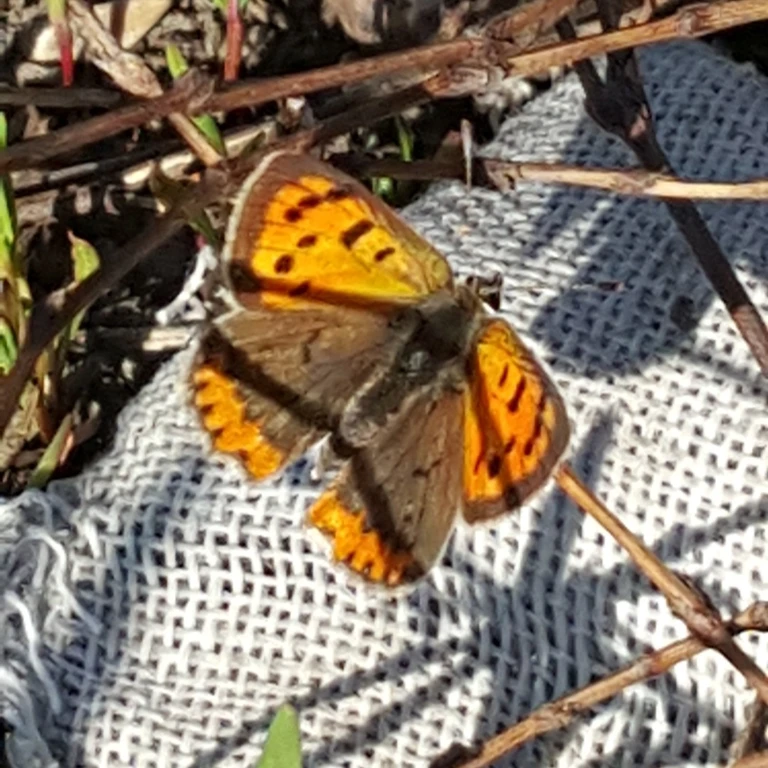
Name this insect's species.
Lycaena phlaeas
